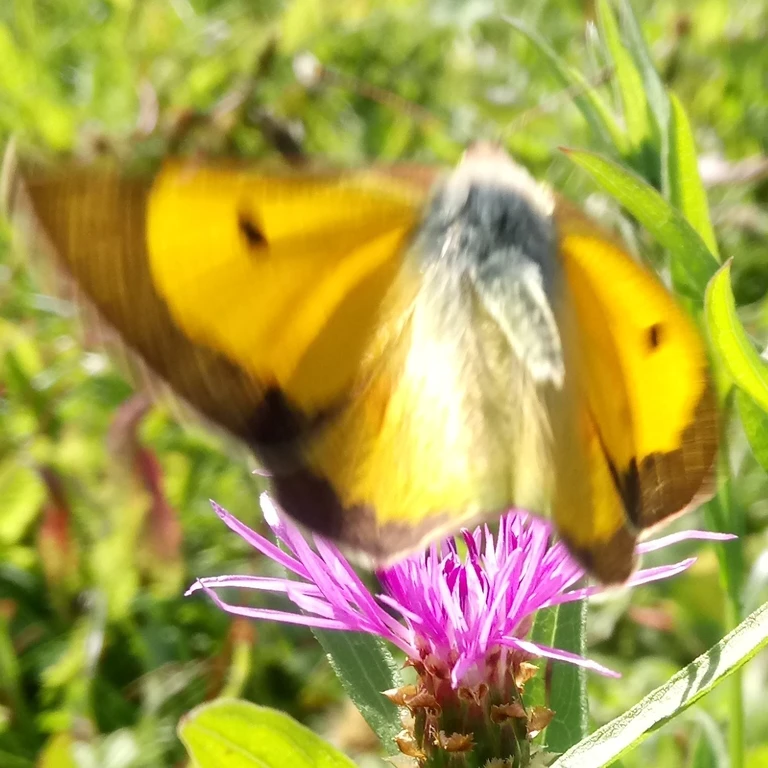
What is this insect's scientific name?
Colias croceus
